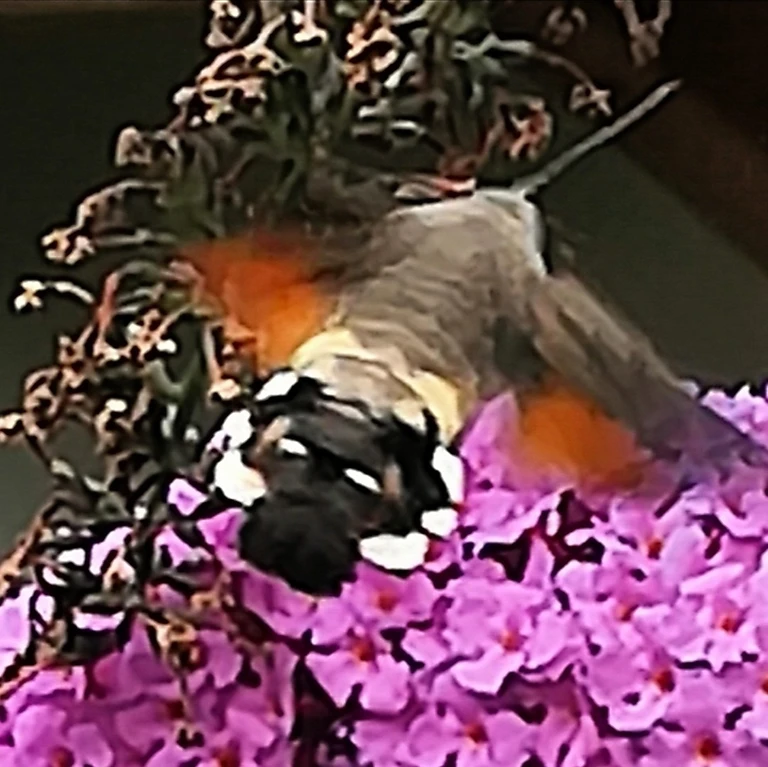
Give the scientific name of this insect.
Macroglossum stellatarum
